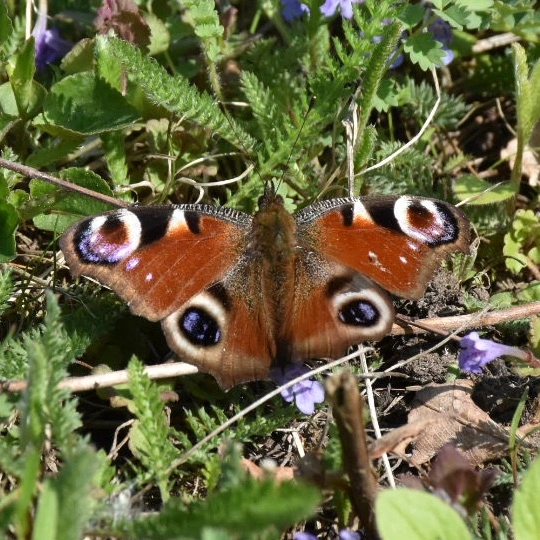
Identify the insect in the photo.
Aglais io
